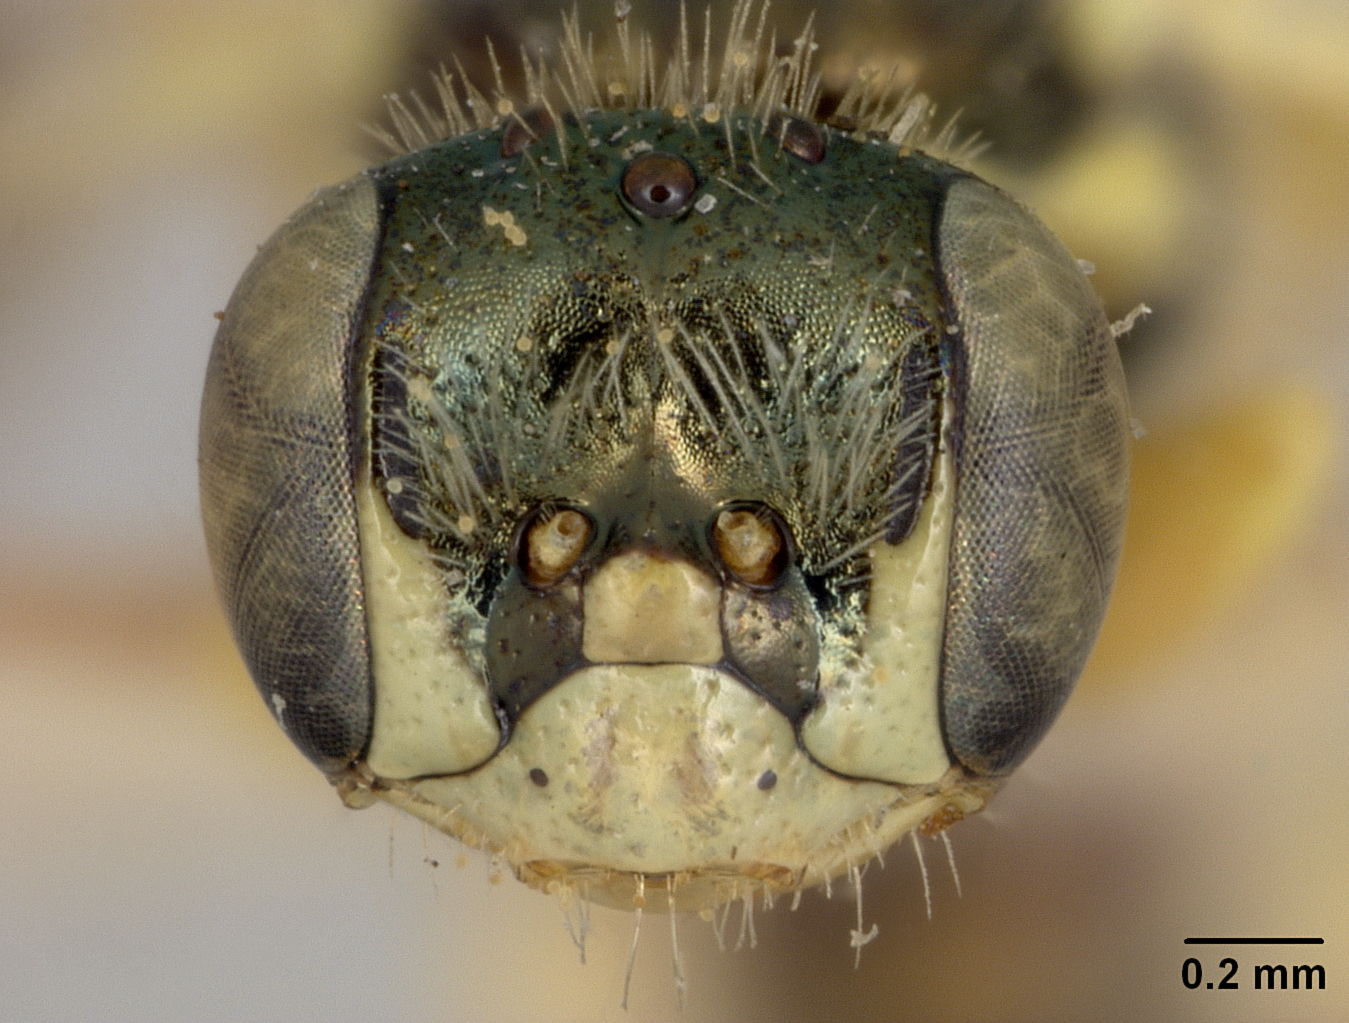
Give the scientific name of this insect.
Perdita interserta
